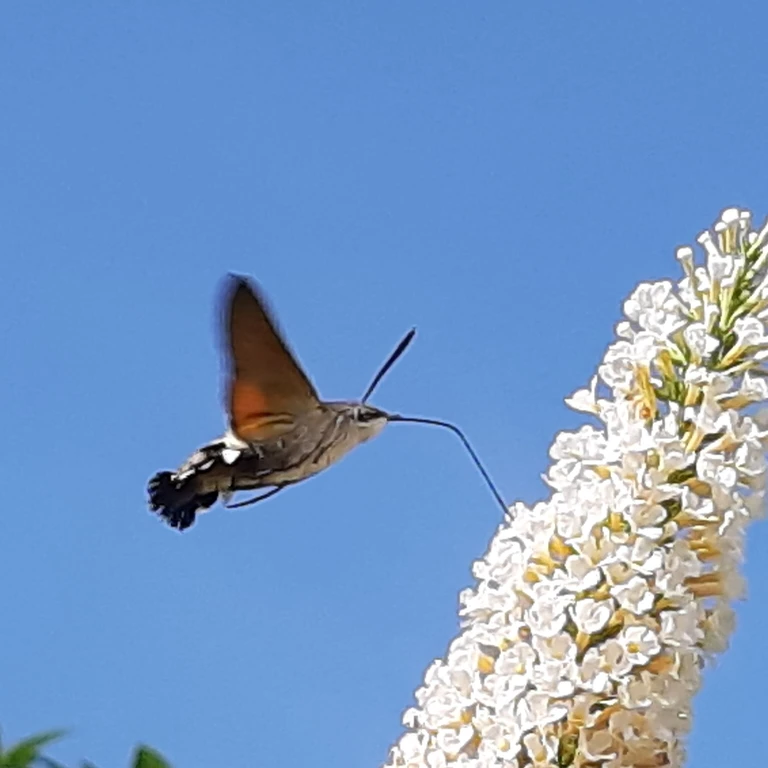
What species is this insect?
Macroglossum stellatarum
